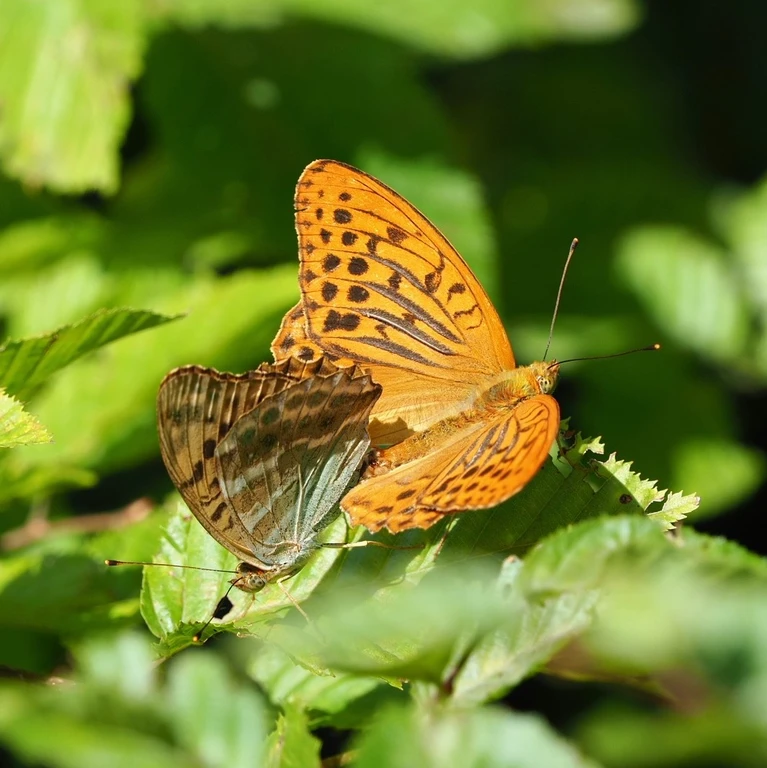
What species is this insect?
Argynnis paphia
